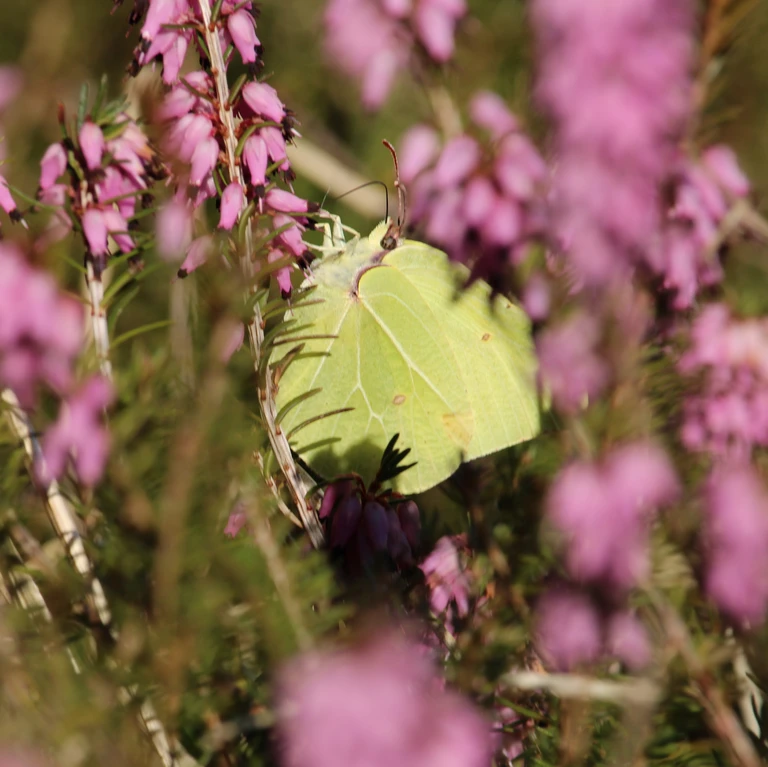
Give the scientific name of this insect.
Gonepteryx rhamni
